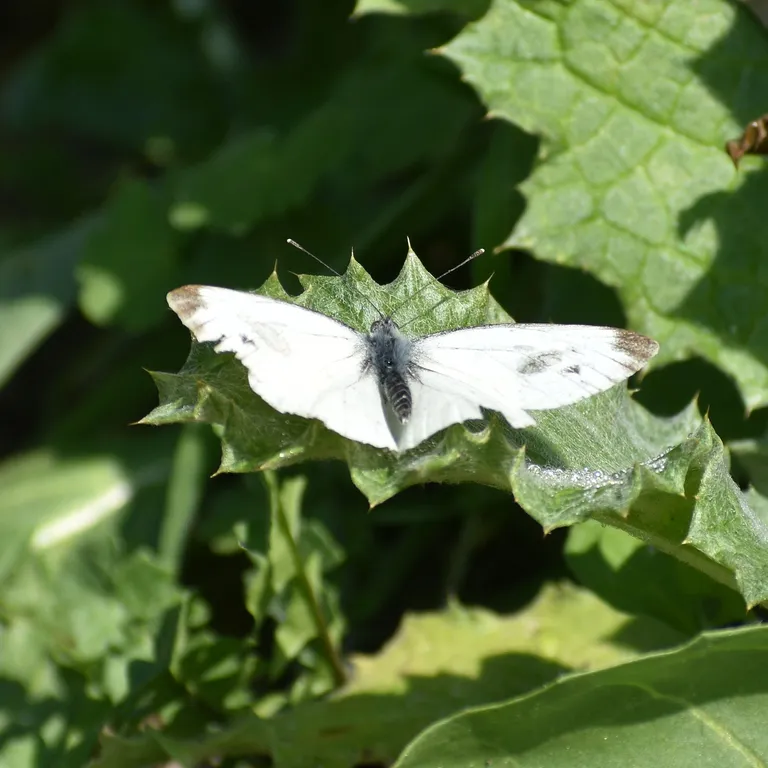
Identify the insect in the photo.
Pieris napi
